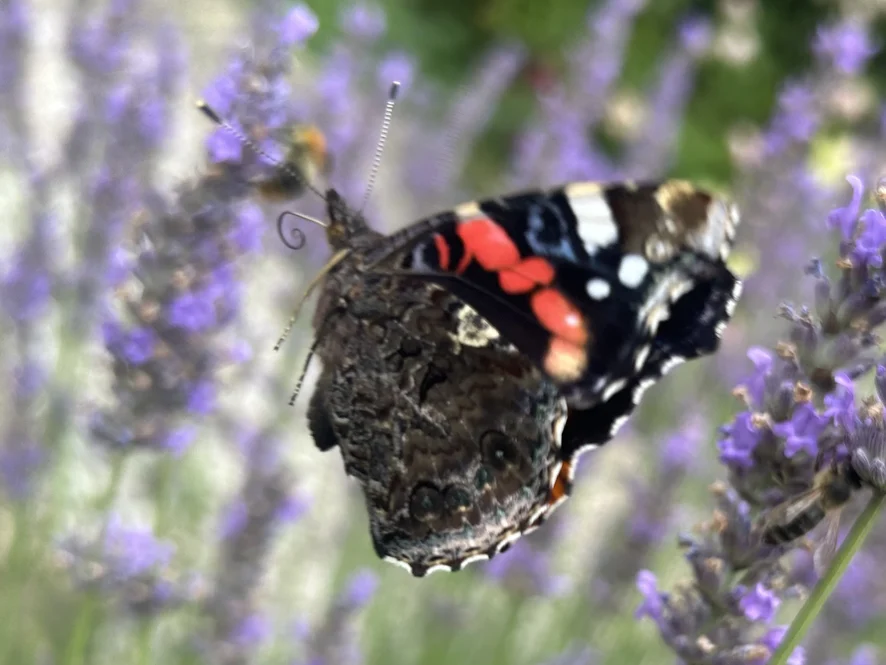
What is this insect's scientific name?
Vanessa atalanta
